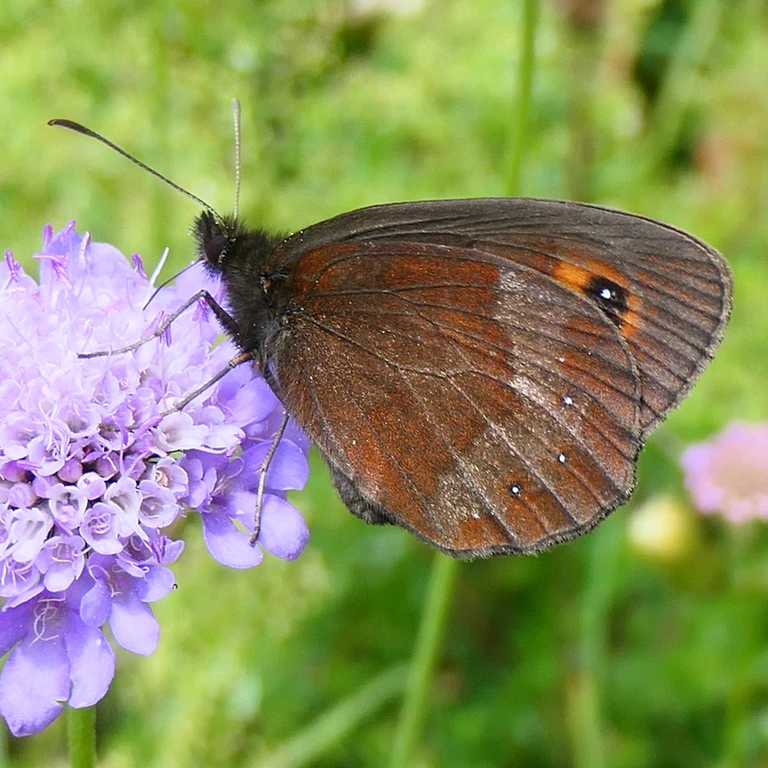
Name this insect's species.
Erebia aethiops
